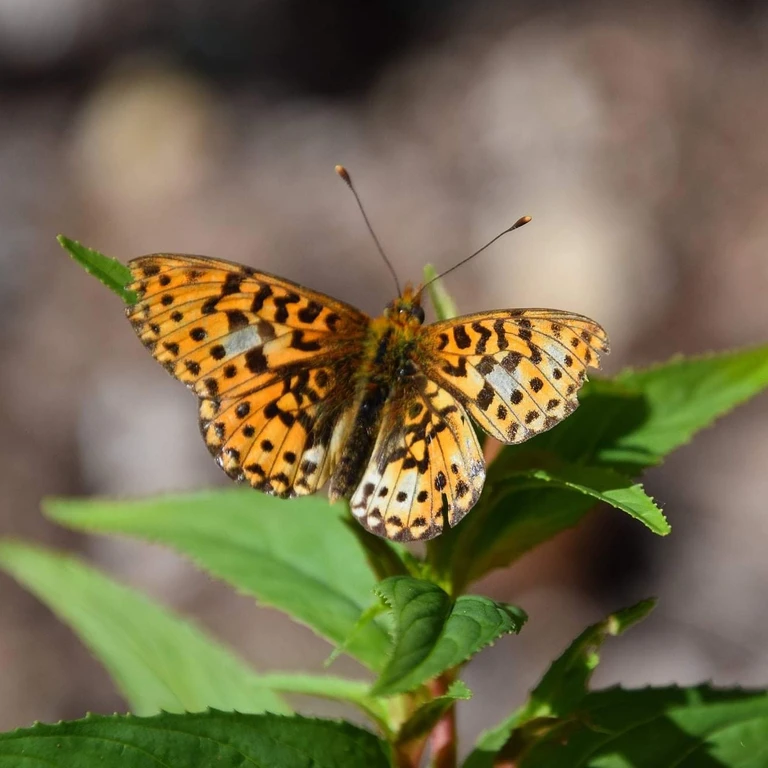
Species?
Boloria euphrosyne (also Clossiana euphrosyne)
